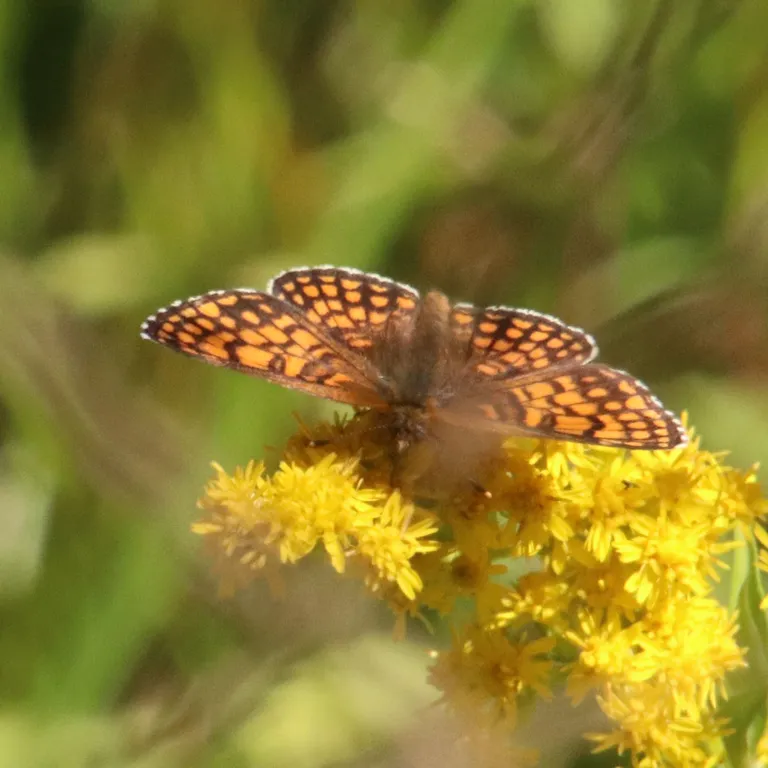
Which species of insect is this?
Melitaea athalia
